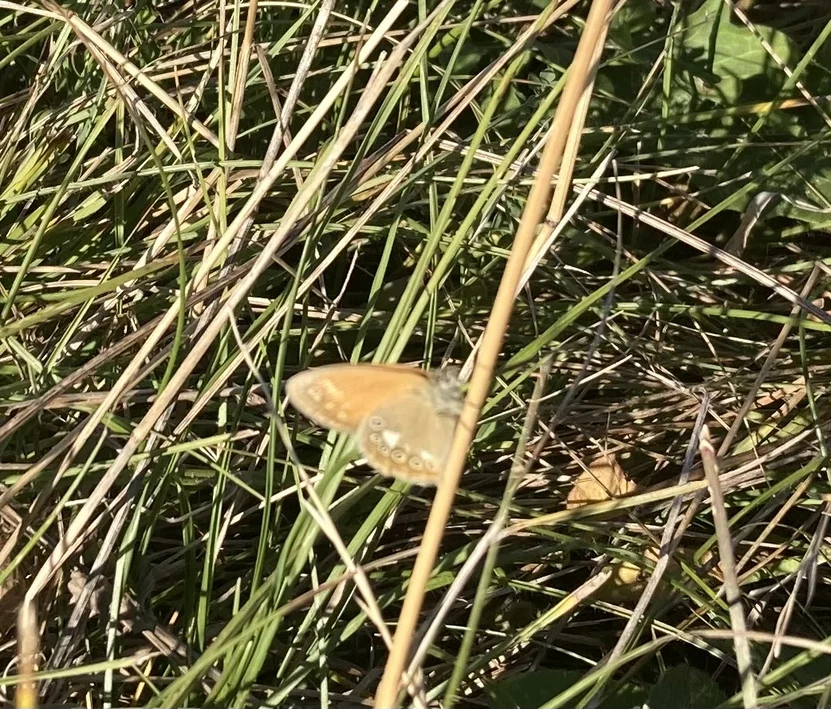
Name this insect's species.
Coenonympha glycerion (also Coenonympha iphis)
